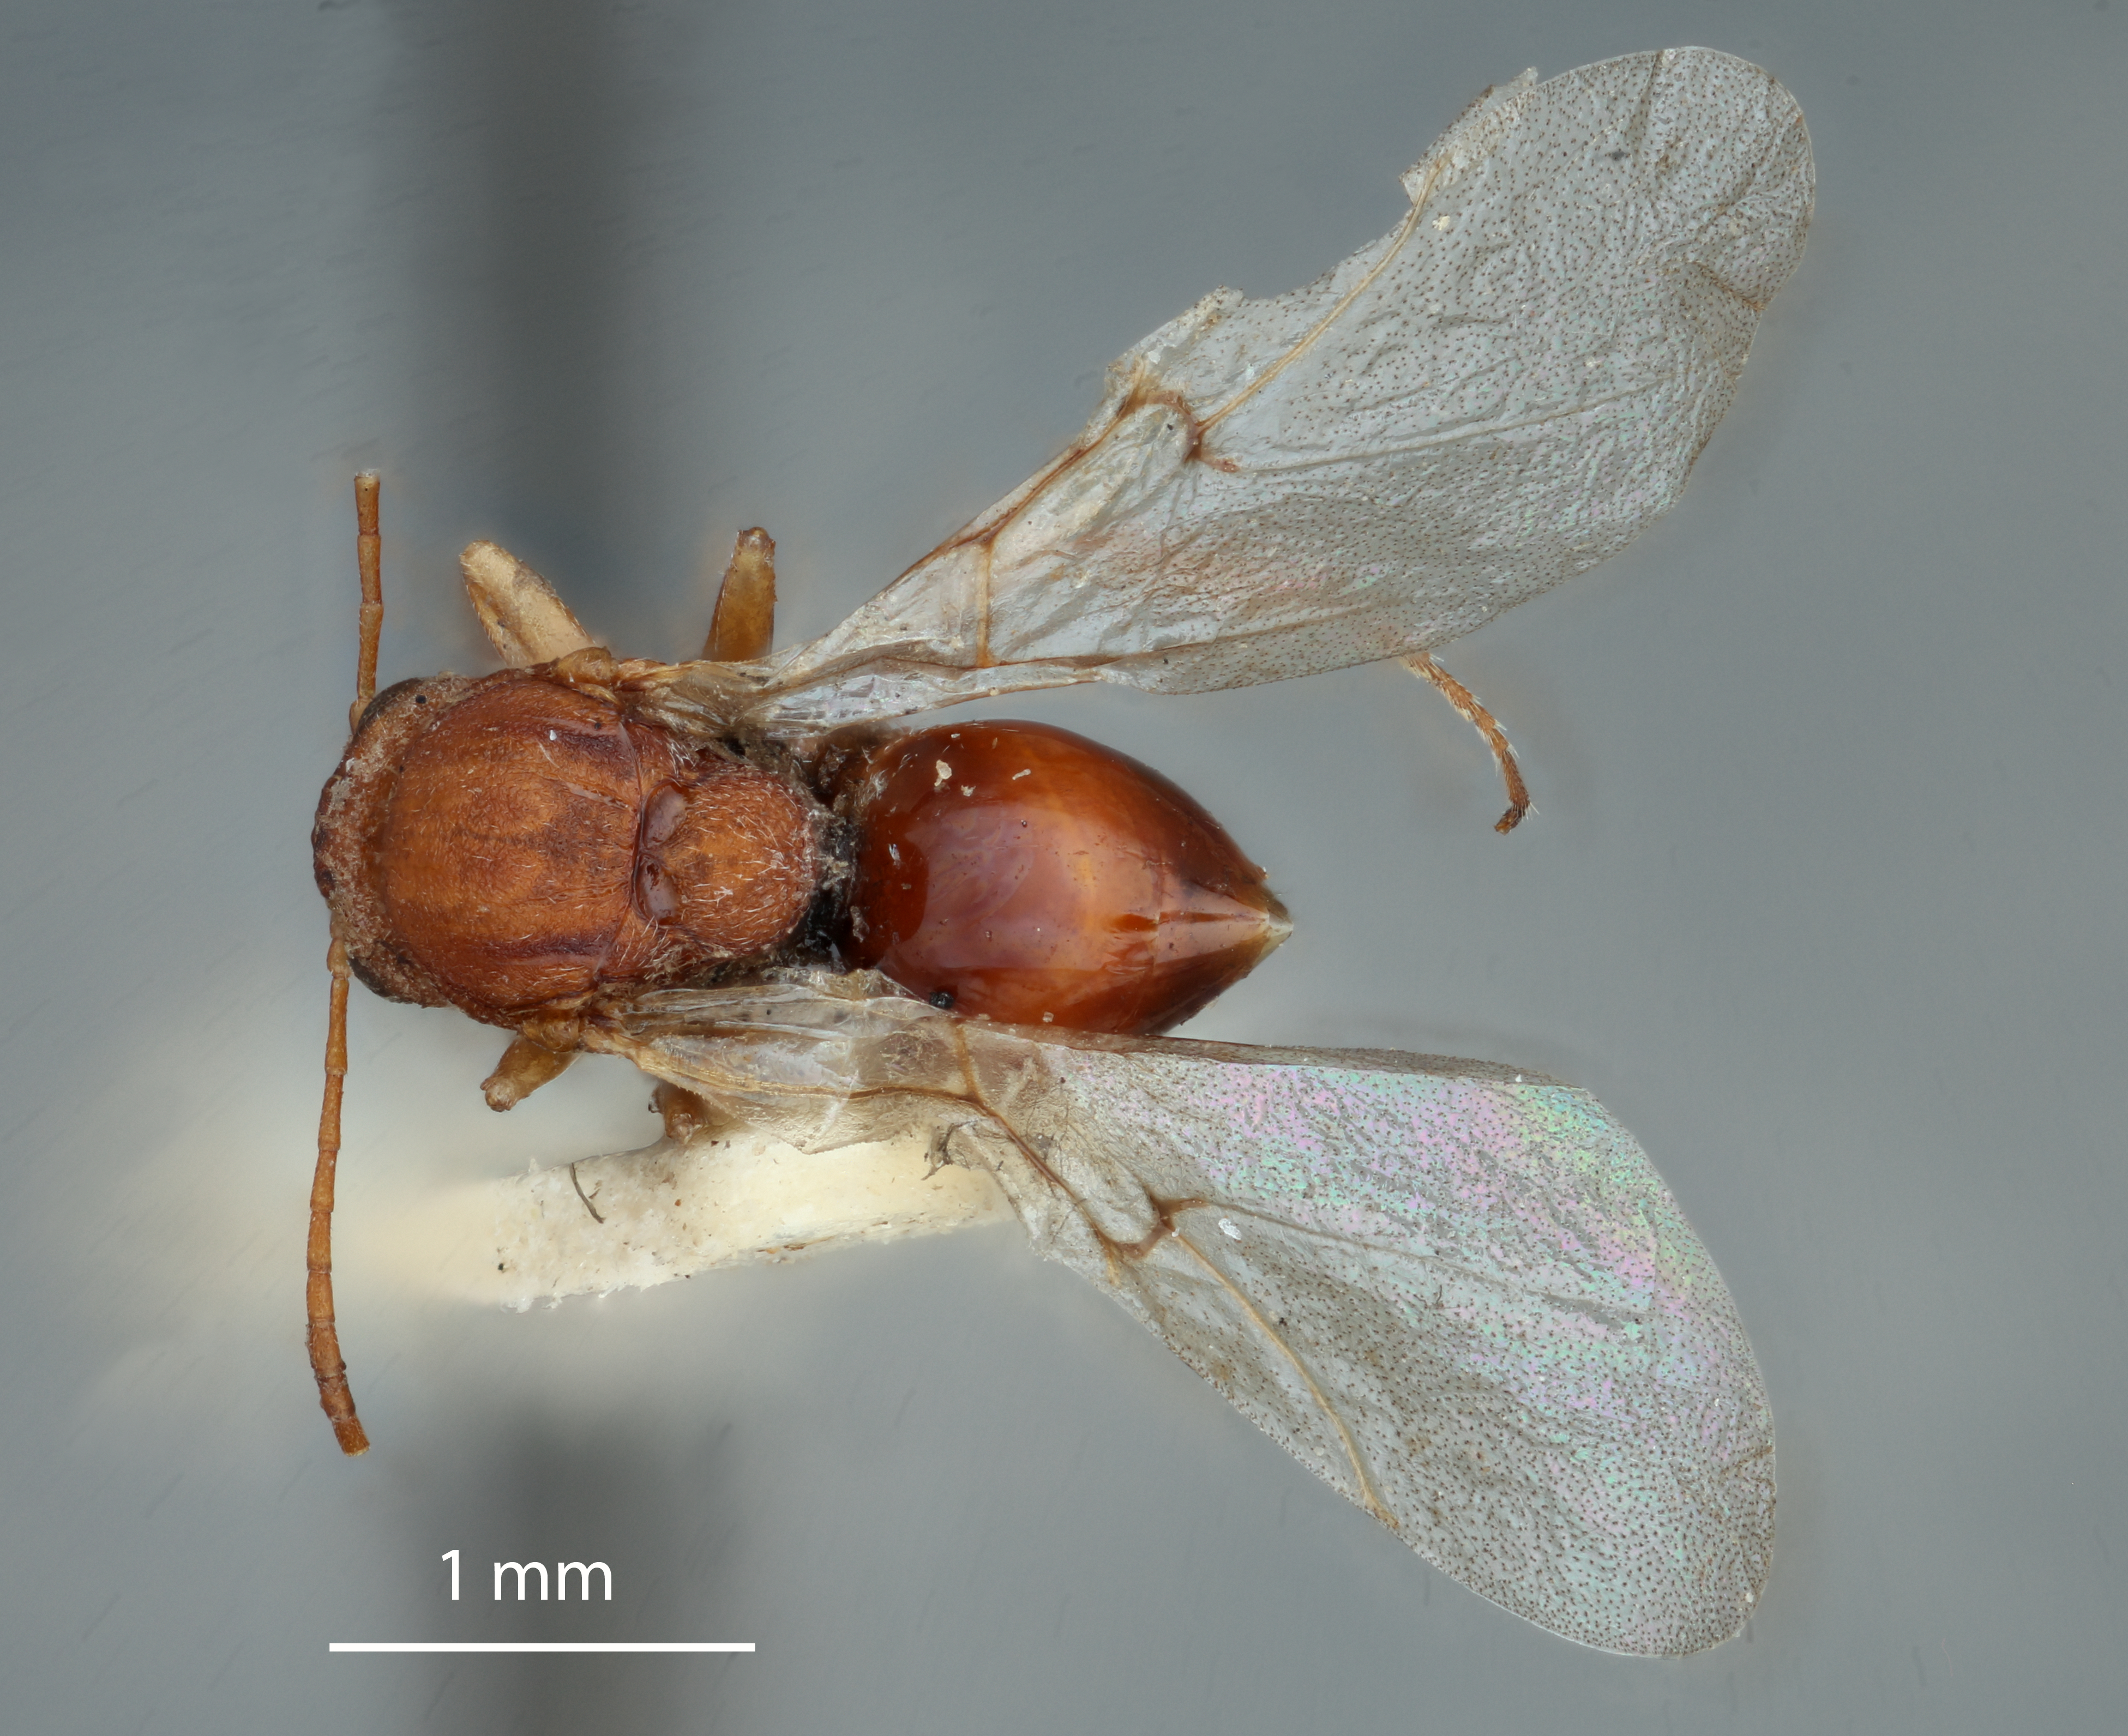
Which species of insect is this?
Callirhytis cistella
